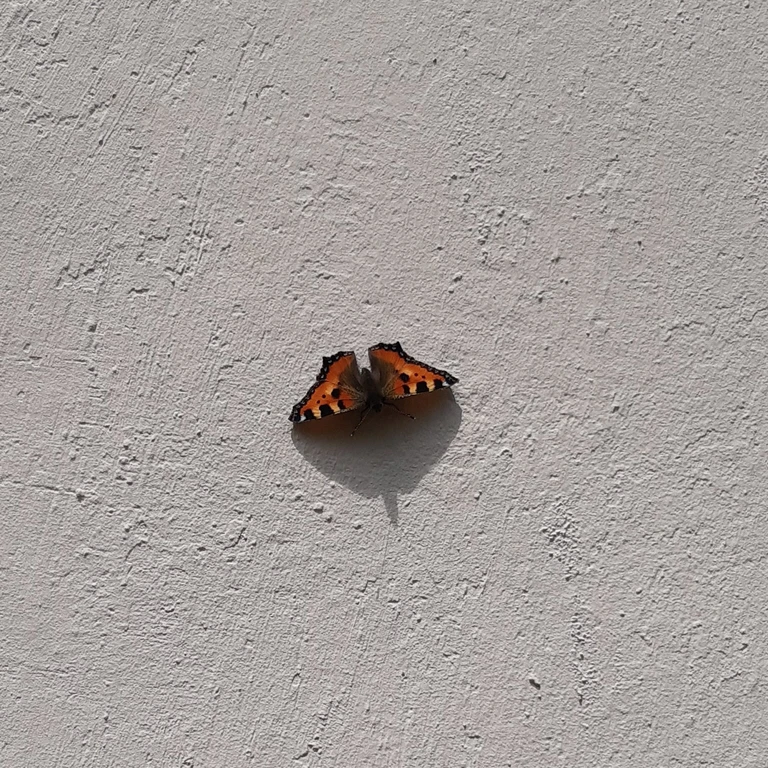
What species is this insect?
Aglais urticae
